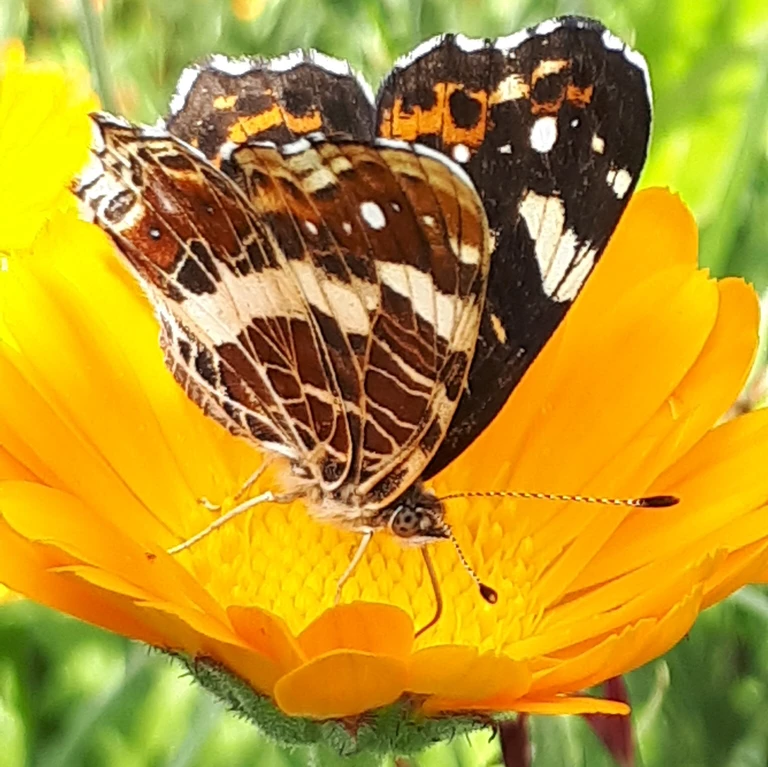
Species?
Araschnia levana
